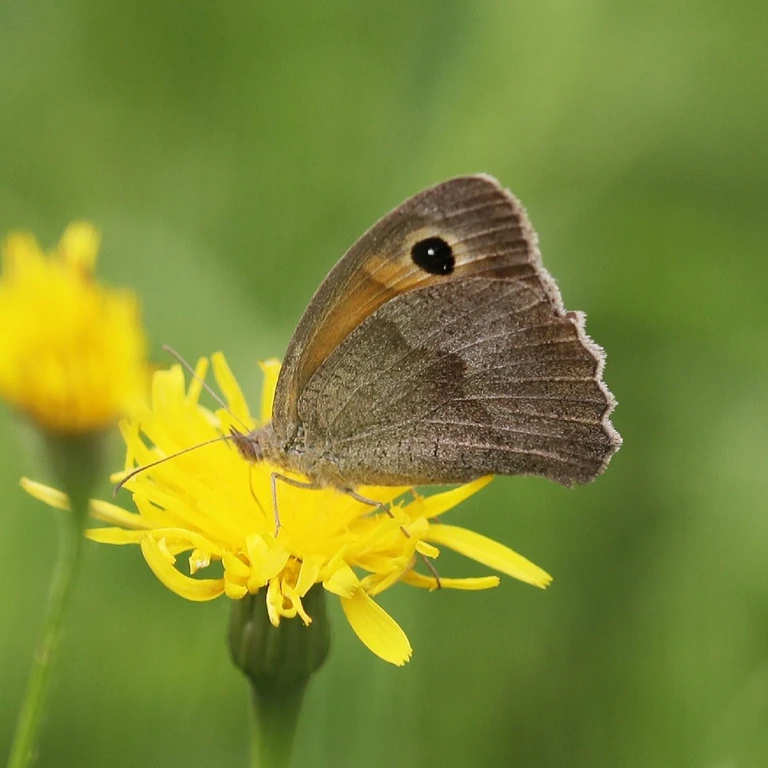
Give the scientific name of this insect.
Maniola jurtina
